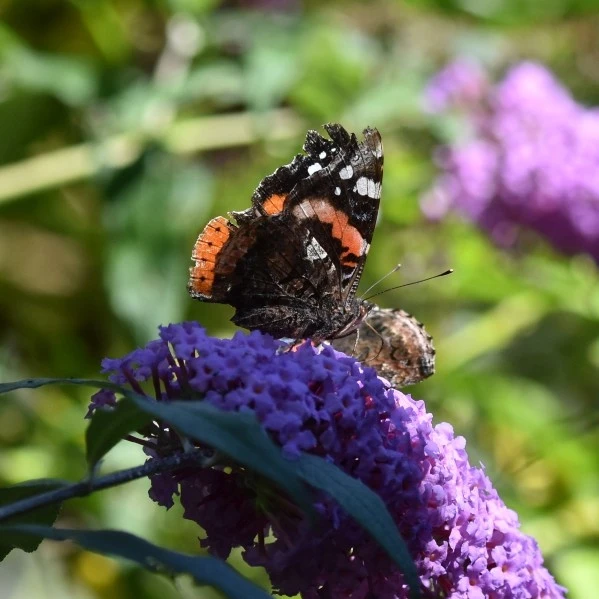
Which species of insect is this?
Vanessa atalanta
